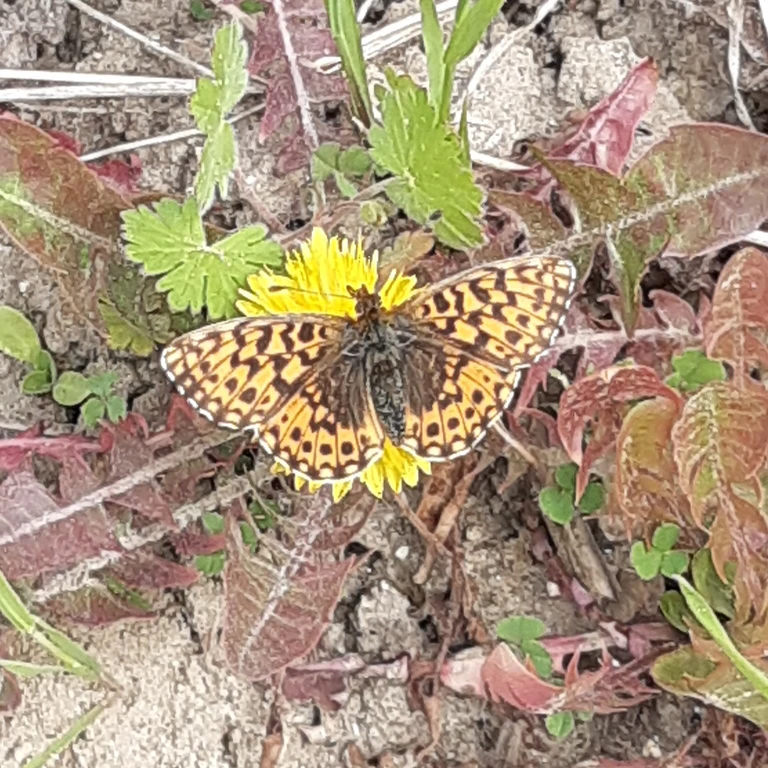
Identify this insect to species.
Boloria dia
